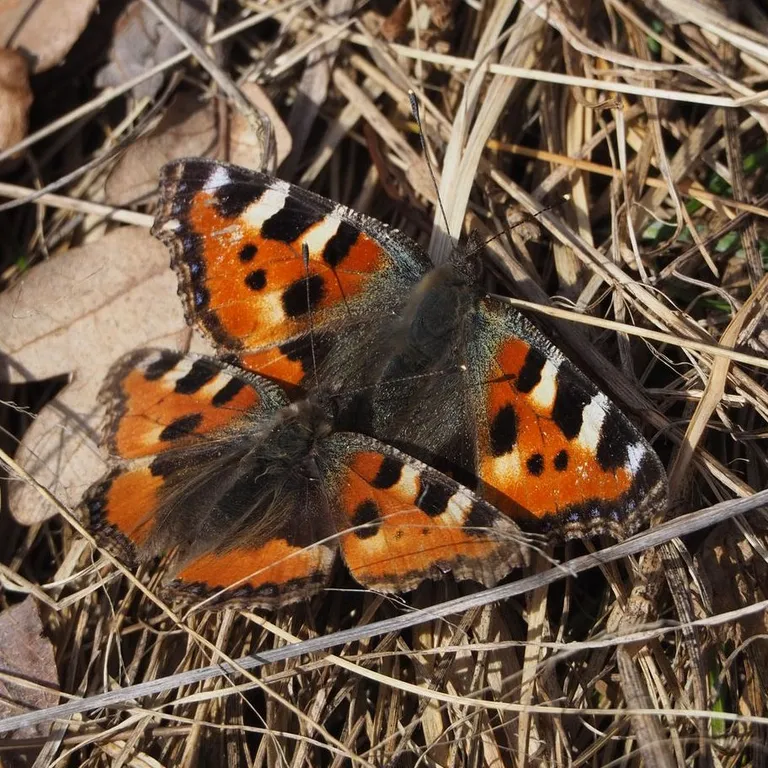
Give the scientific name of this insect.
Aglais urticae
